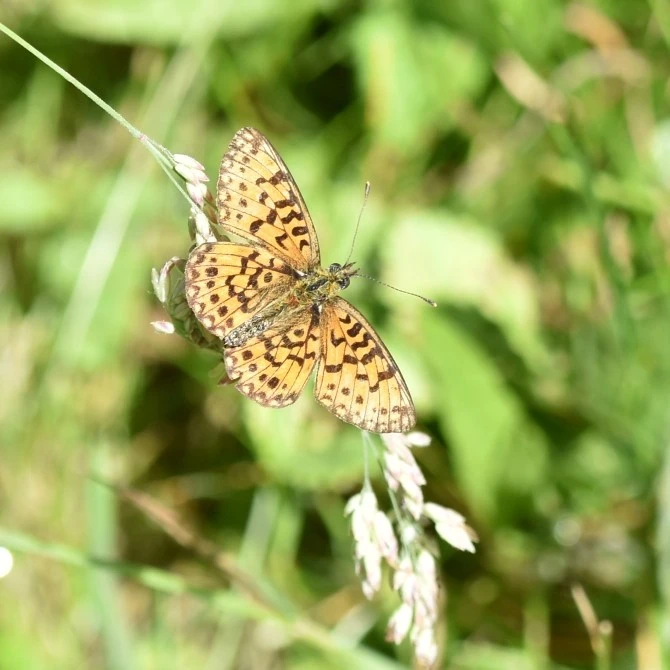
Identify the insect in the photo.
Boloria selene
